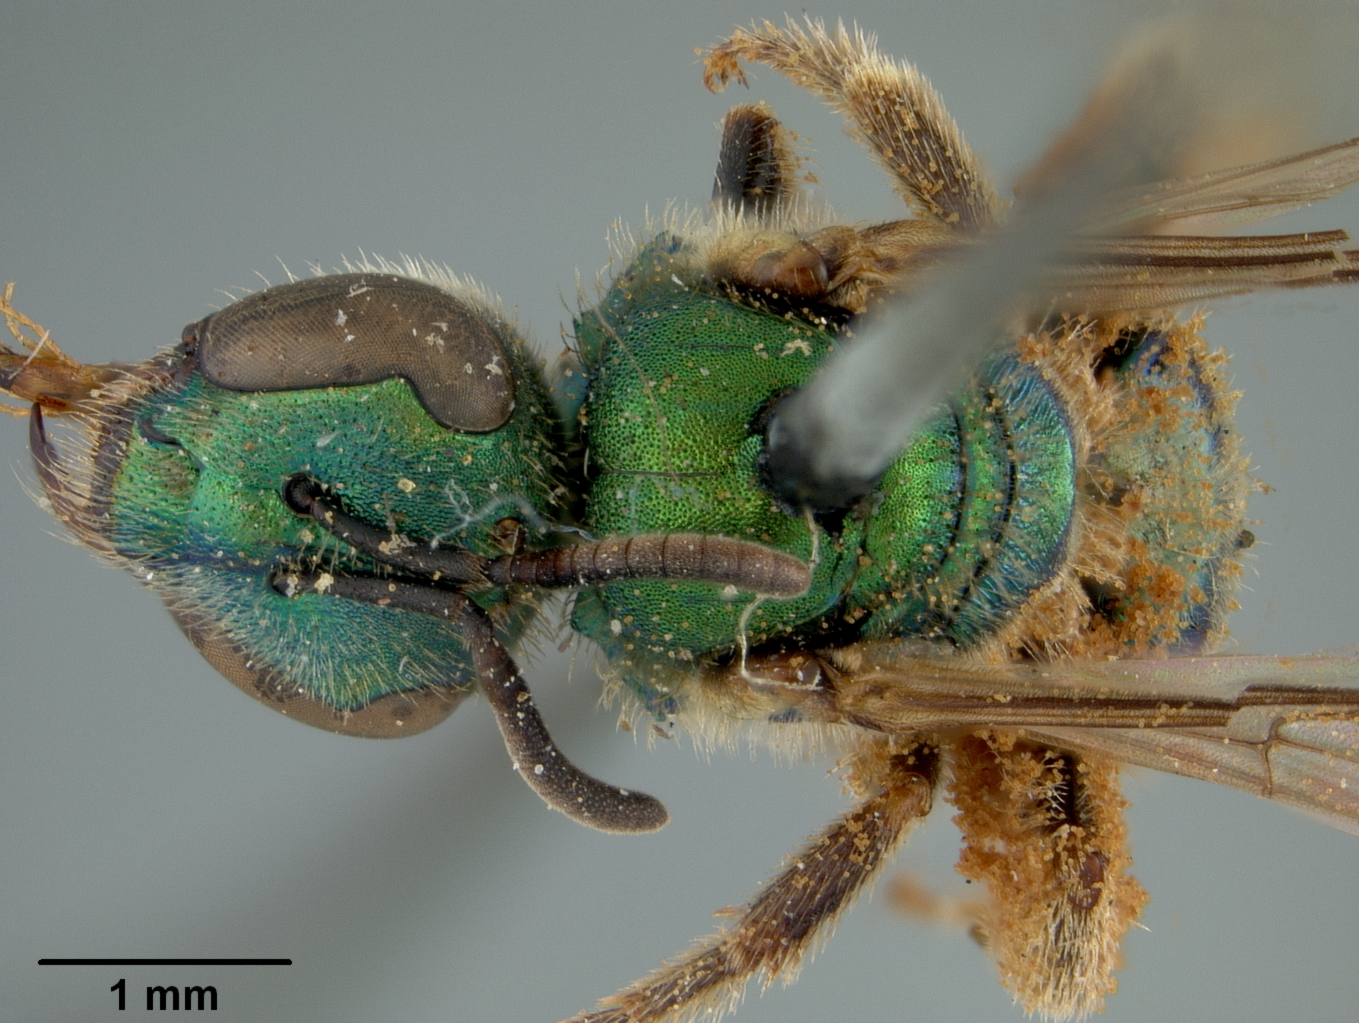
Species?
Augochlora aurifera
